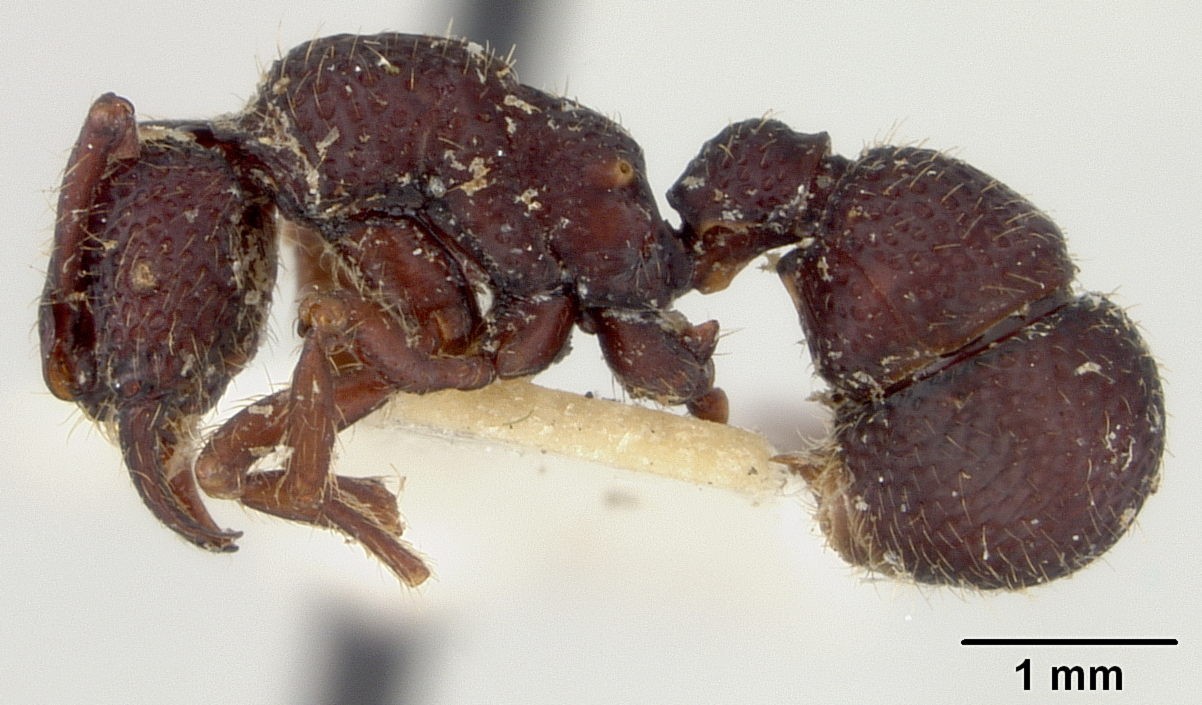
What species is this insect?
Alfaria bufonis
